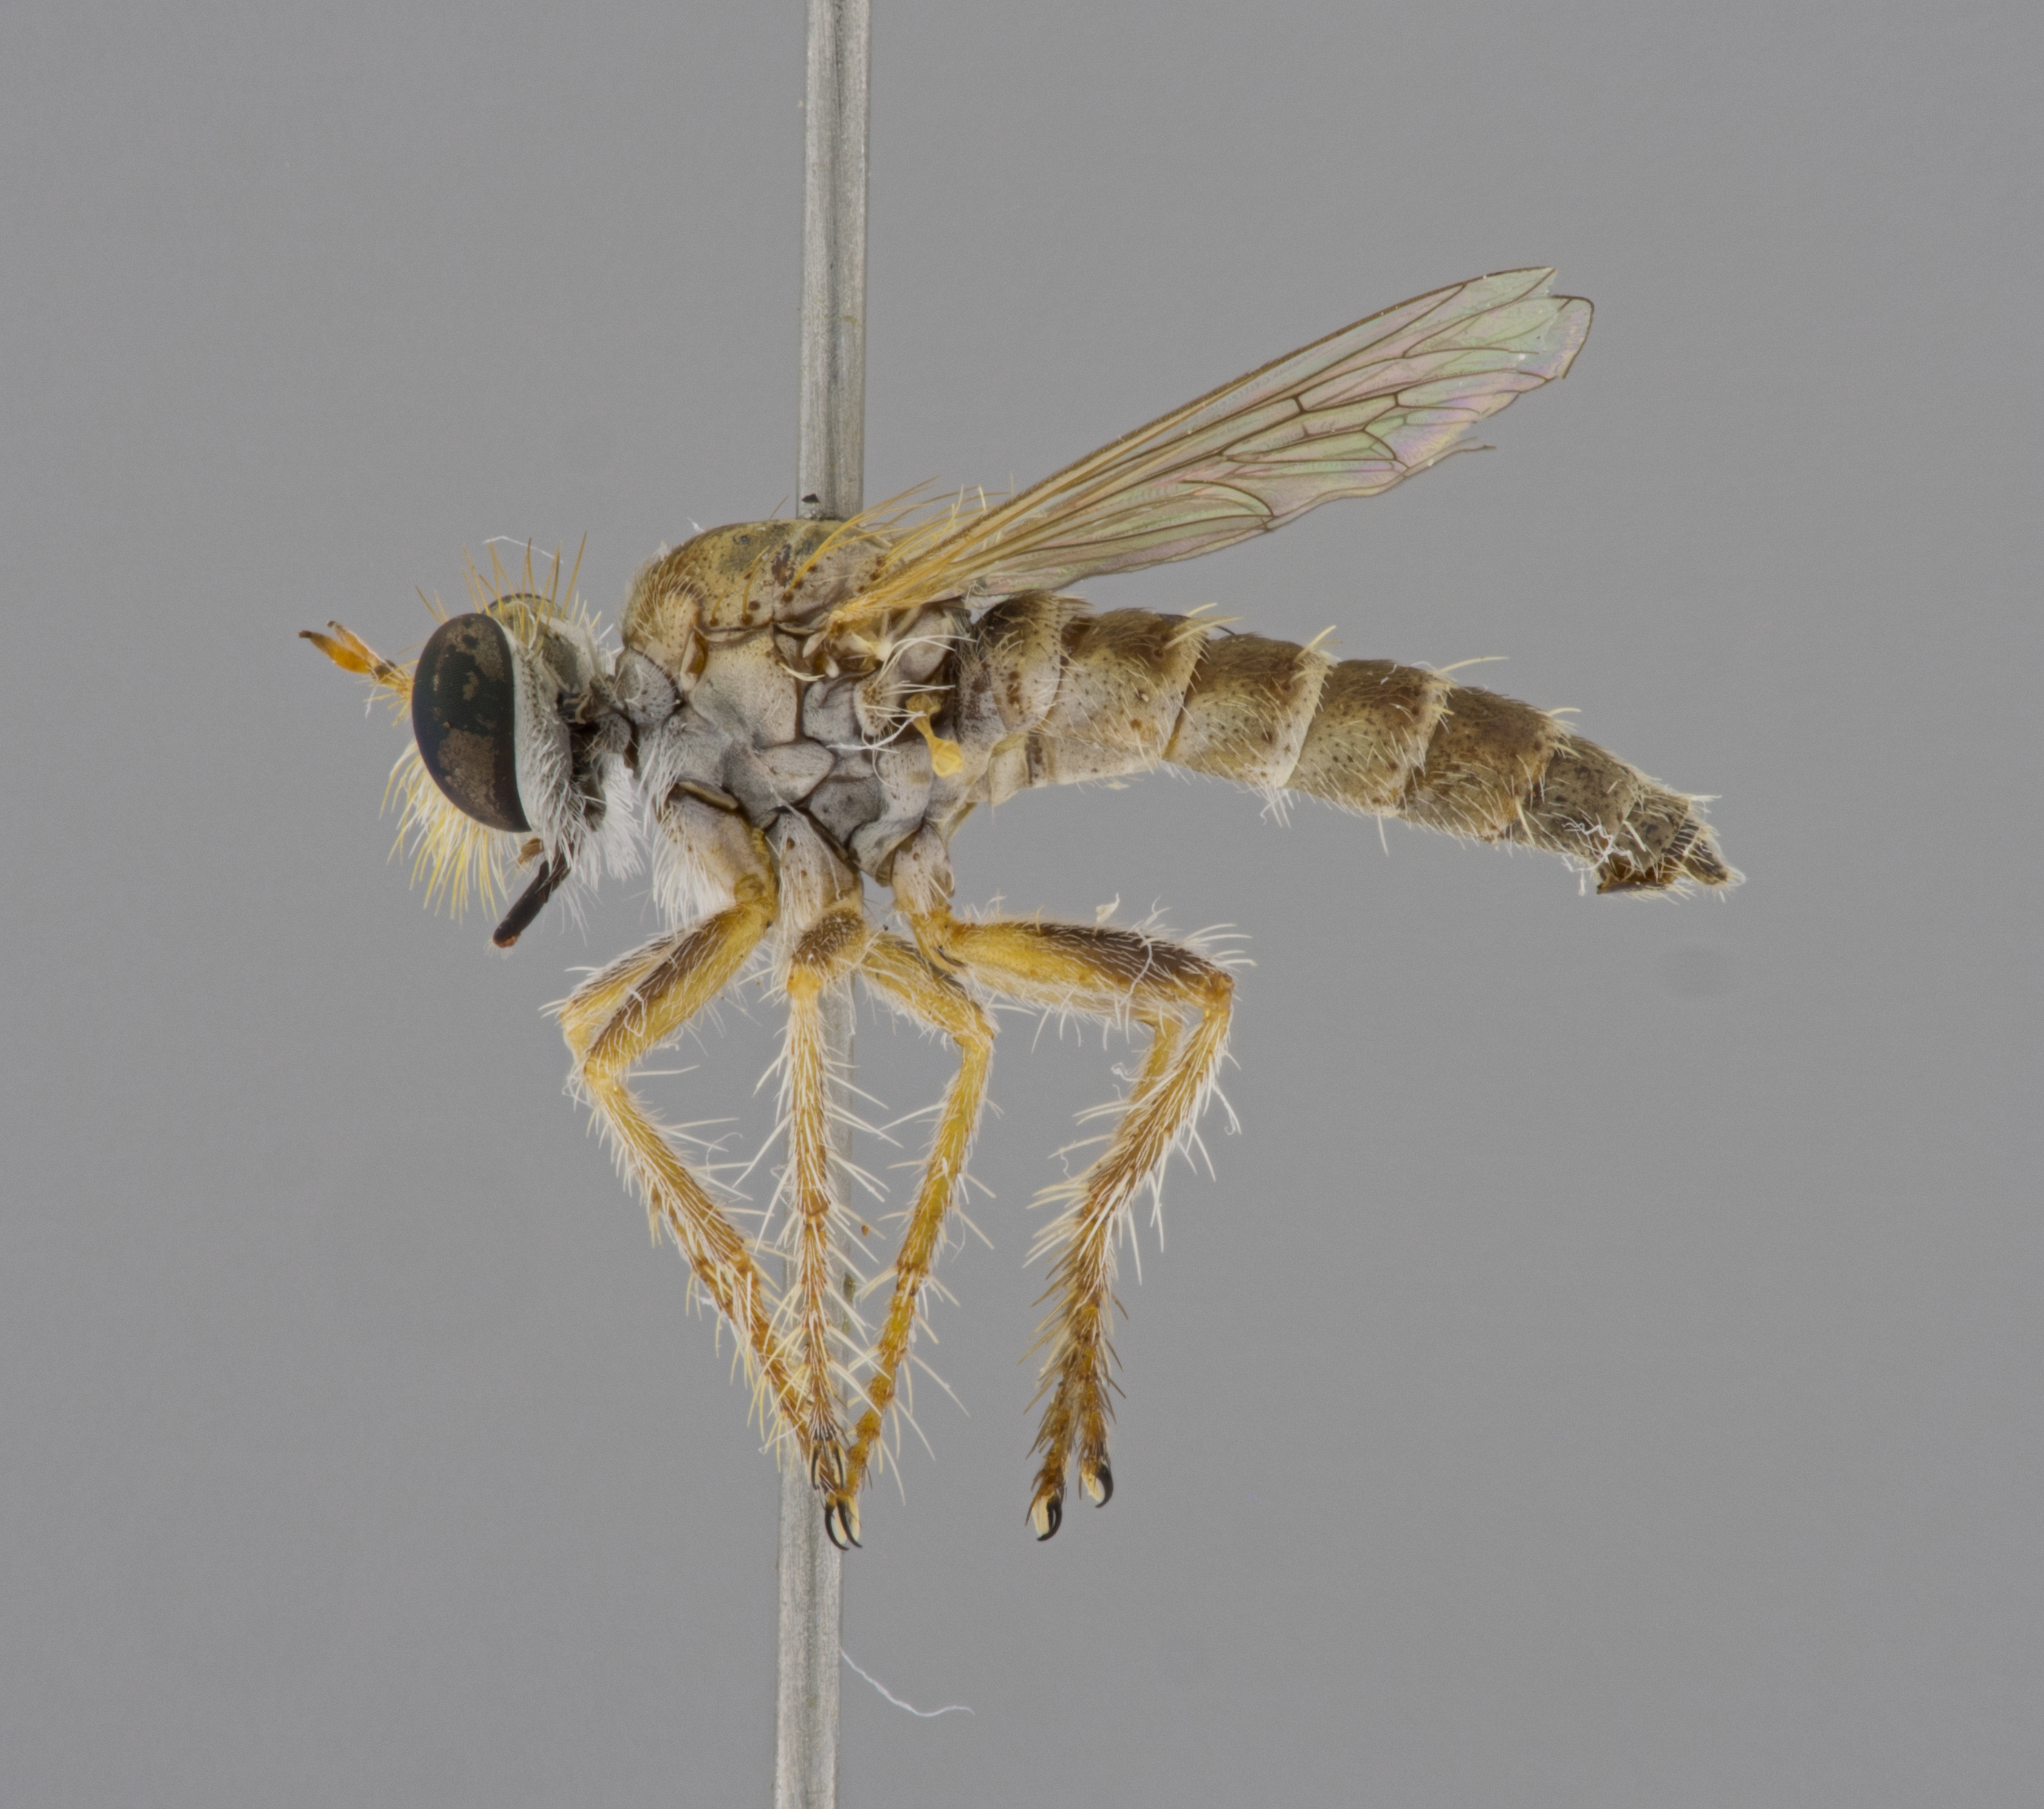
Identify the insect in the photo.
Laphystotes ariel
